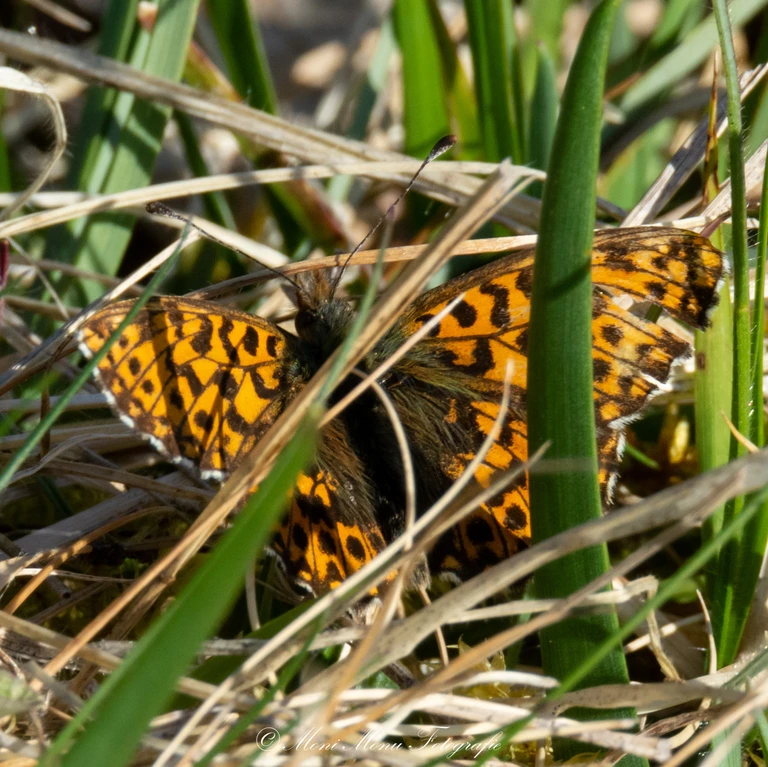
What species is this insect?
Boloria dia
